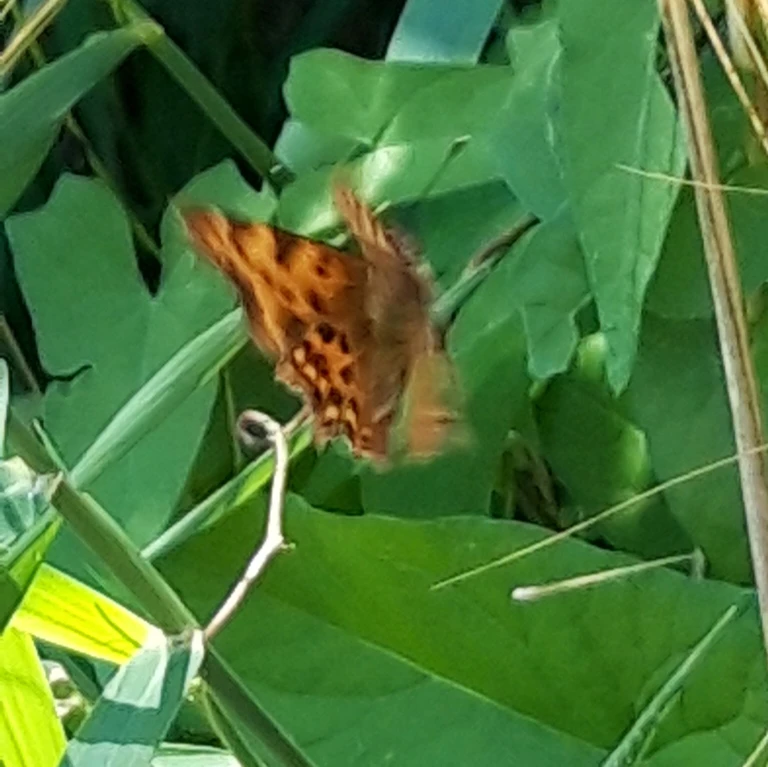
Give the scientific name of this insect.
Polygonia c-album
